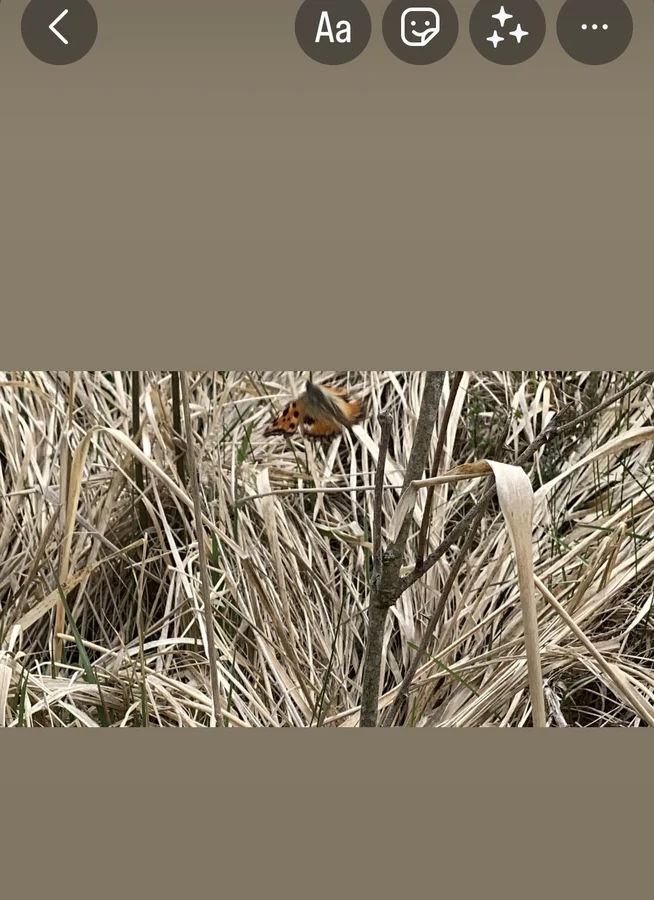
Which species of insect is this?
Nymphalis polychloros
